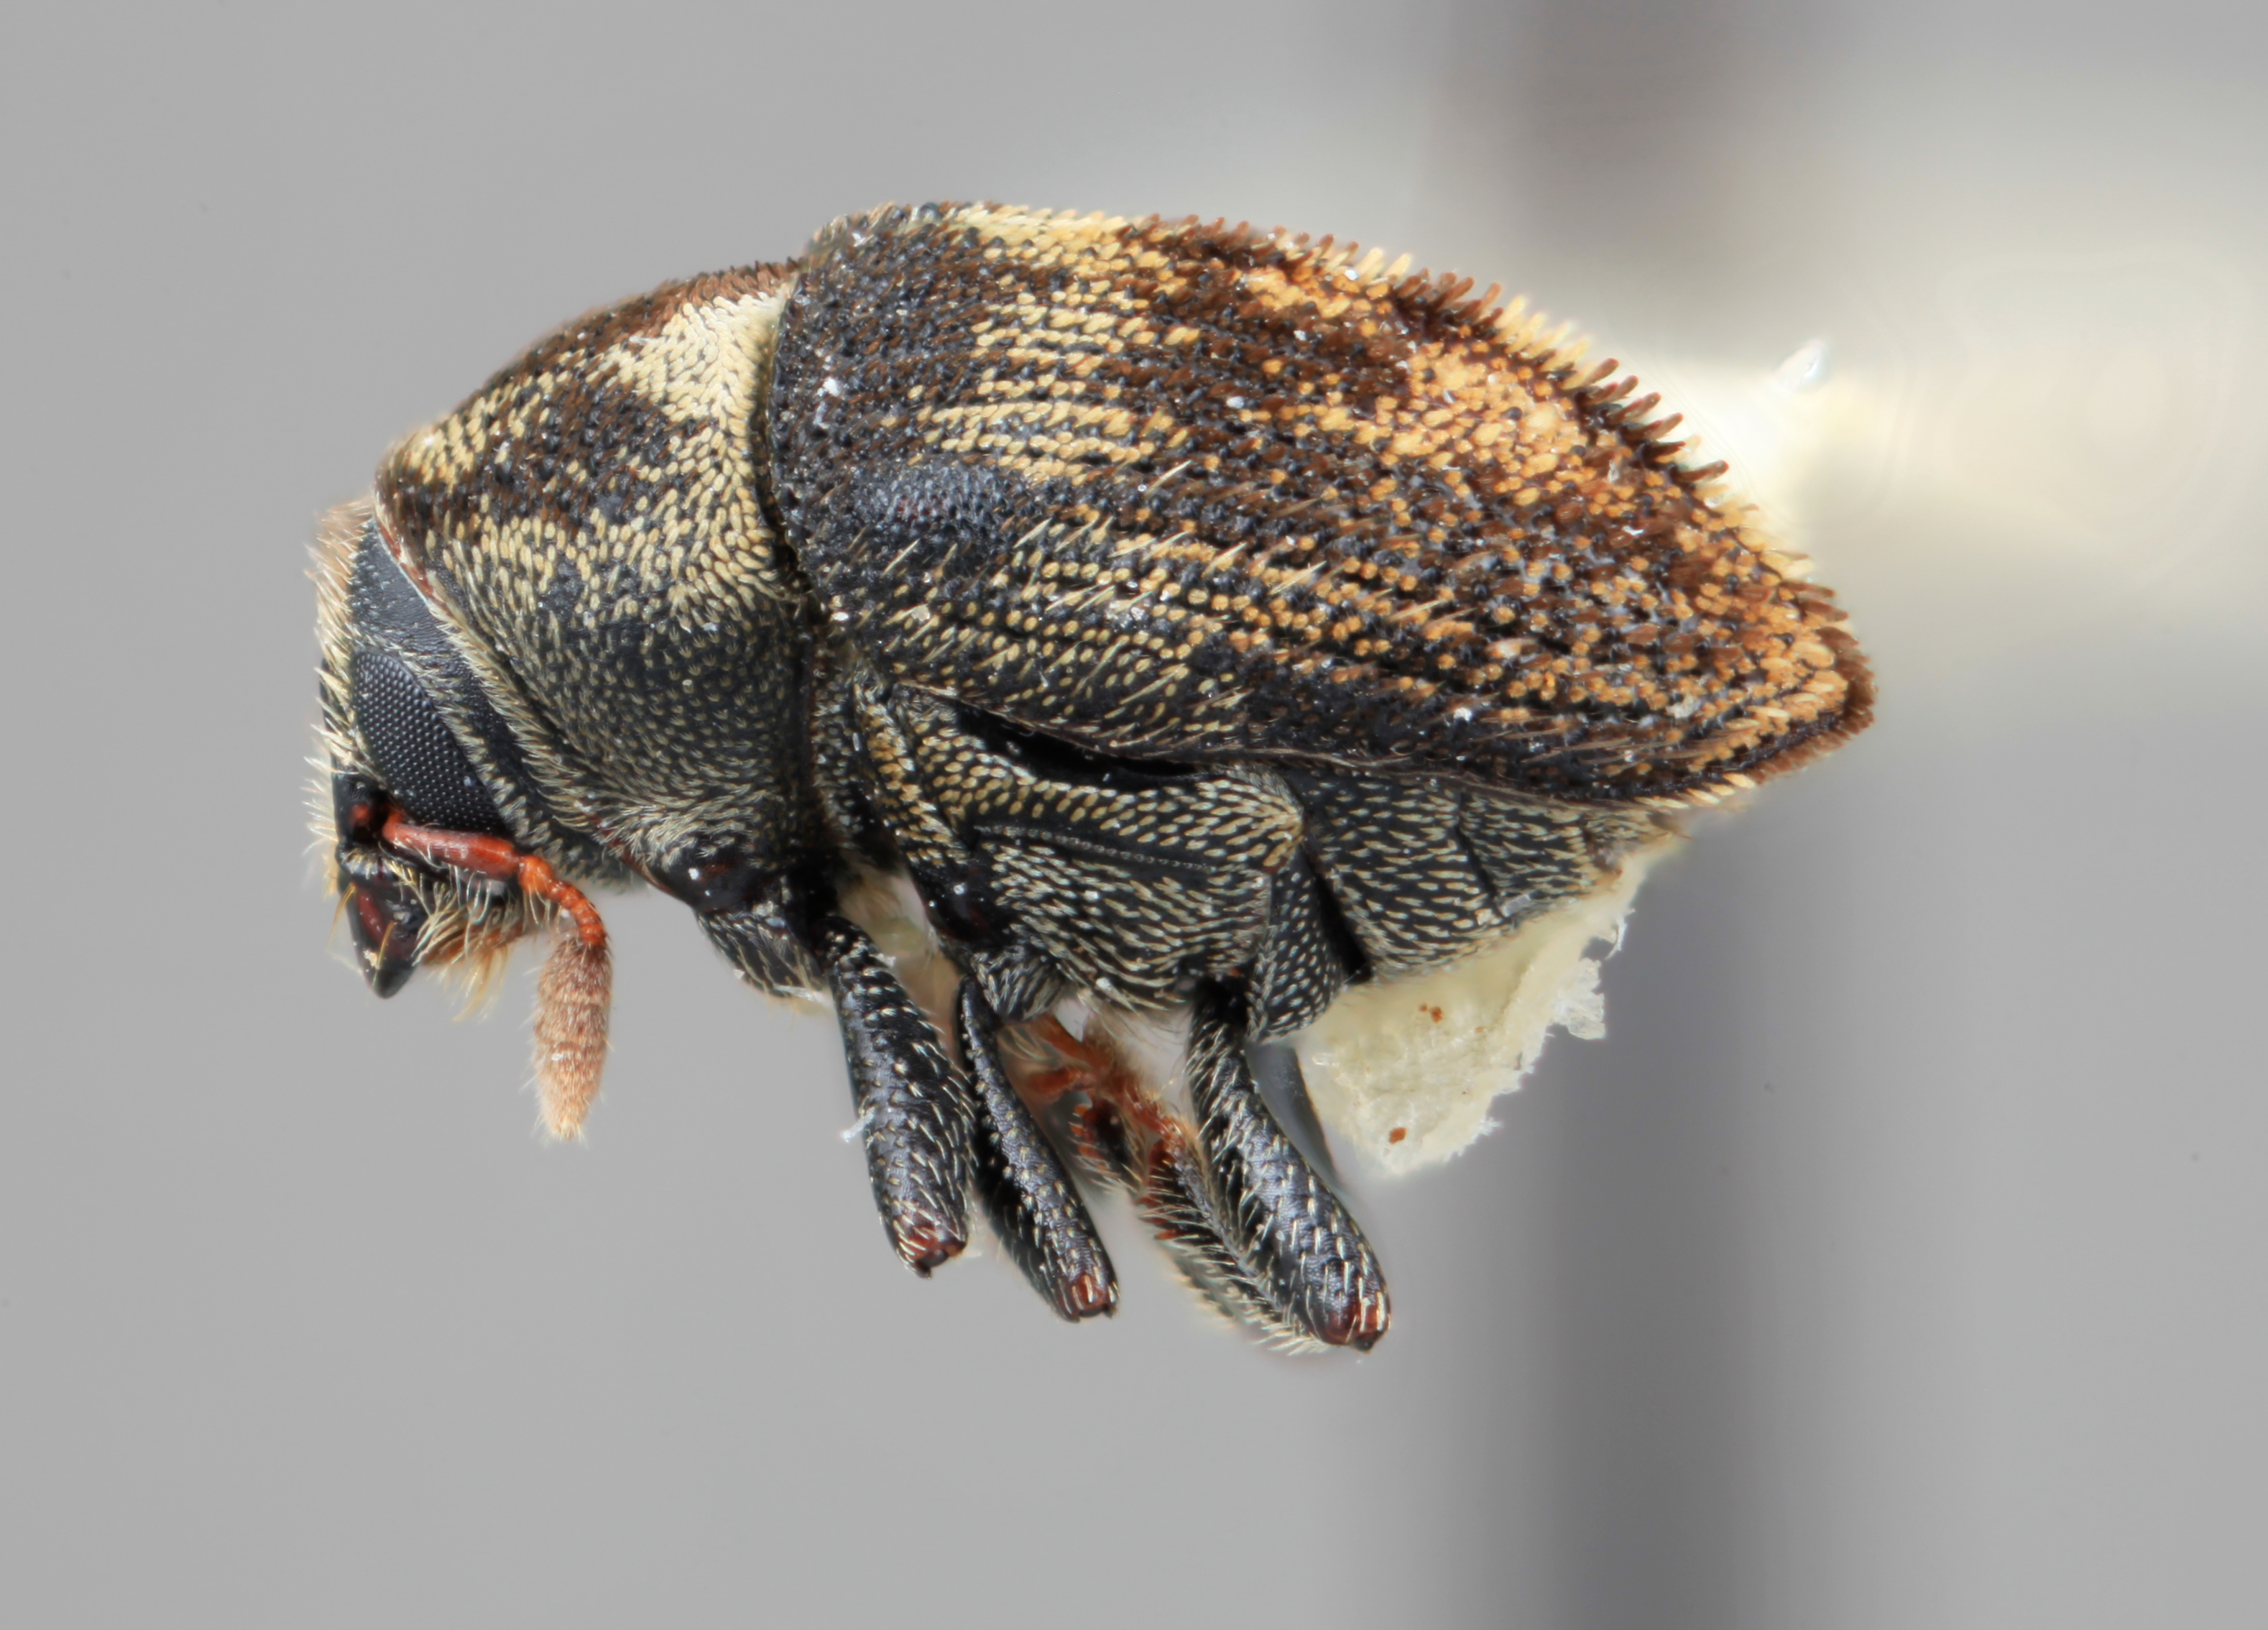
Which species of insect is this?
Hylesinus caseariae
